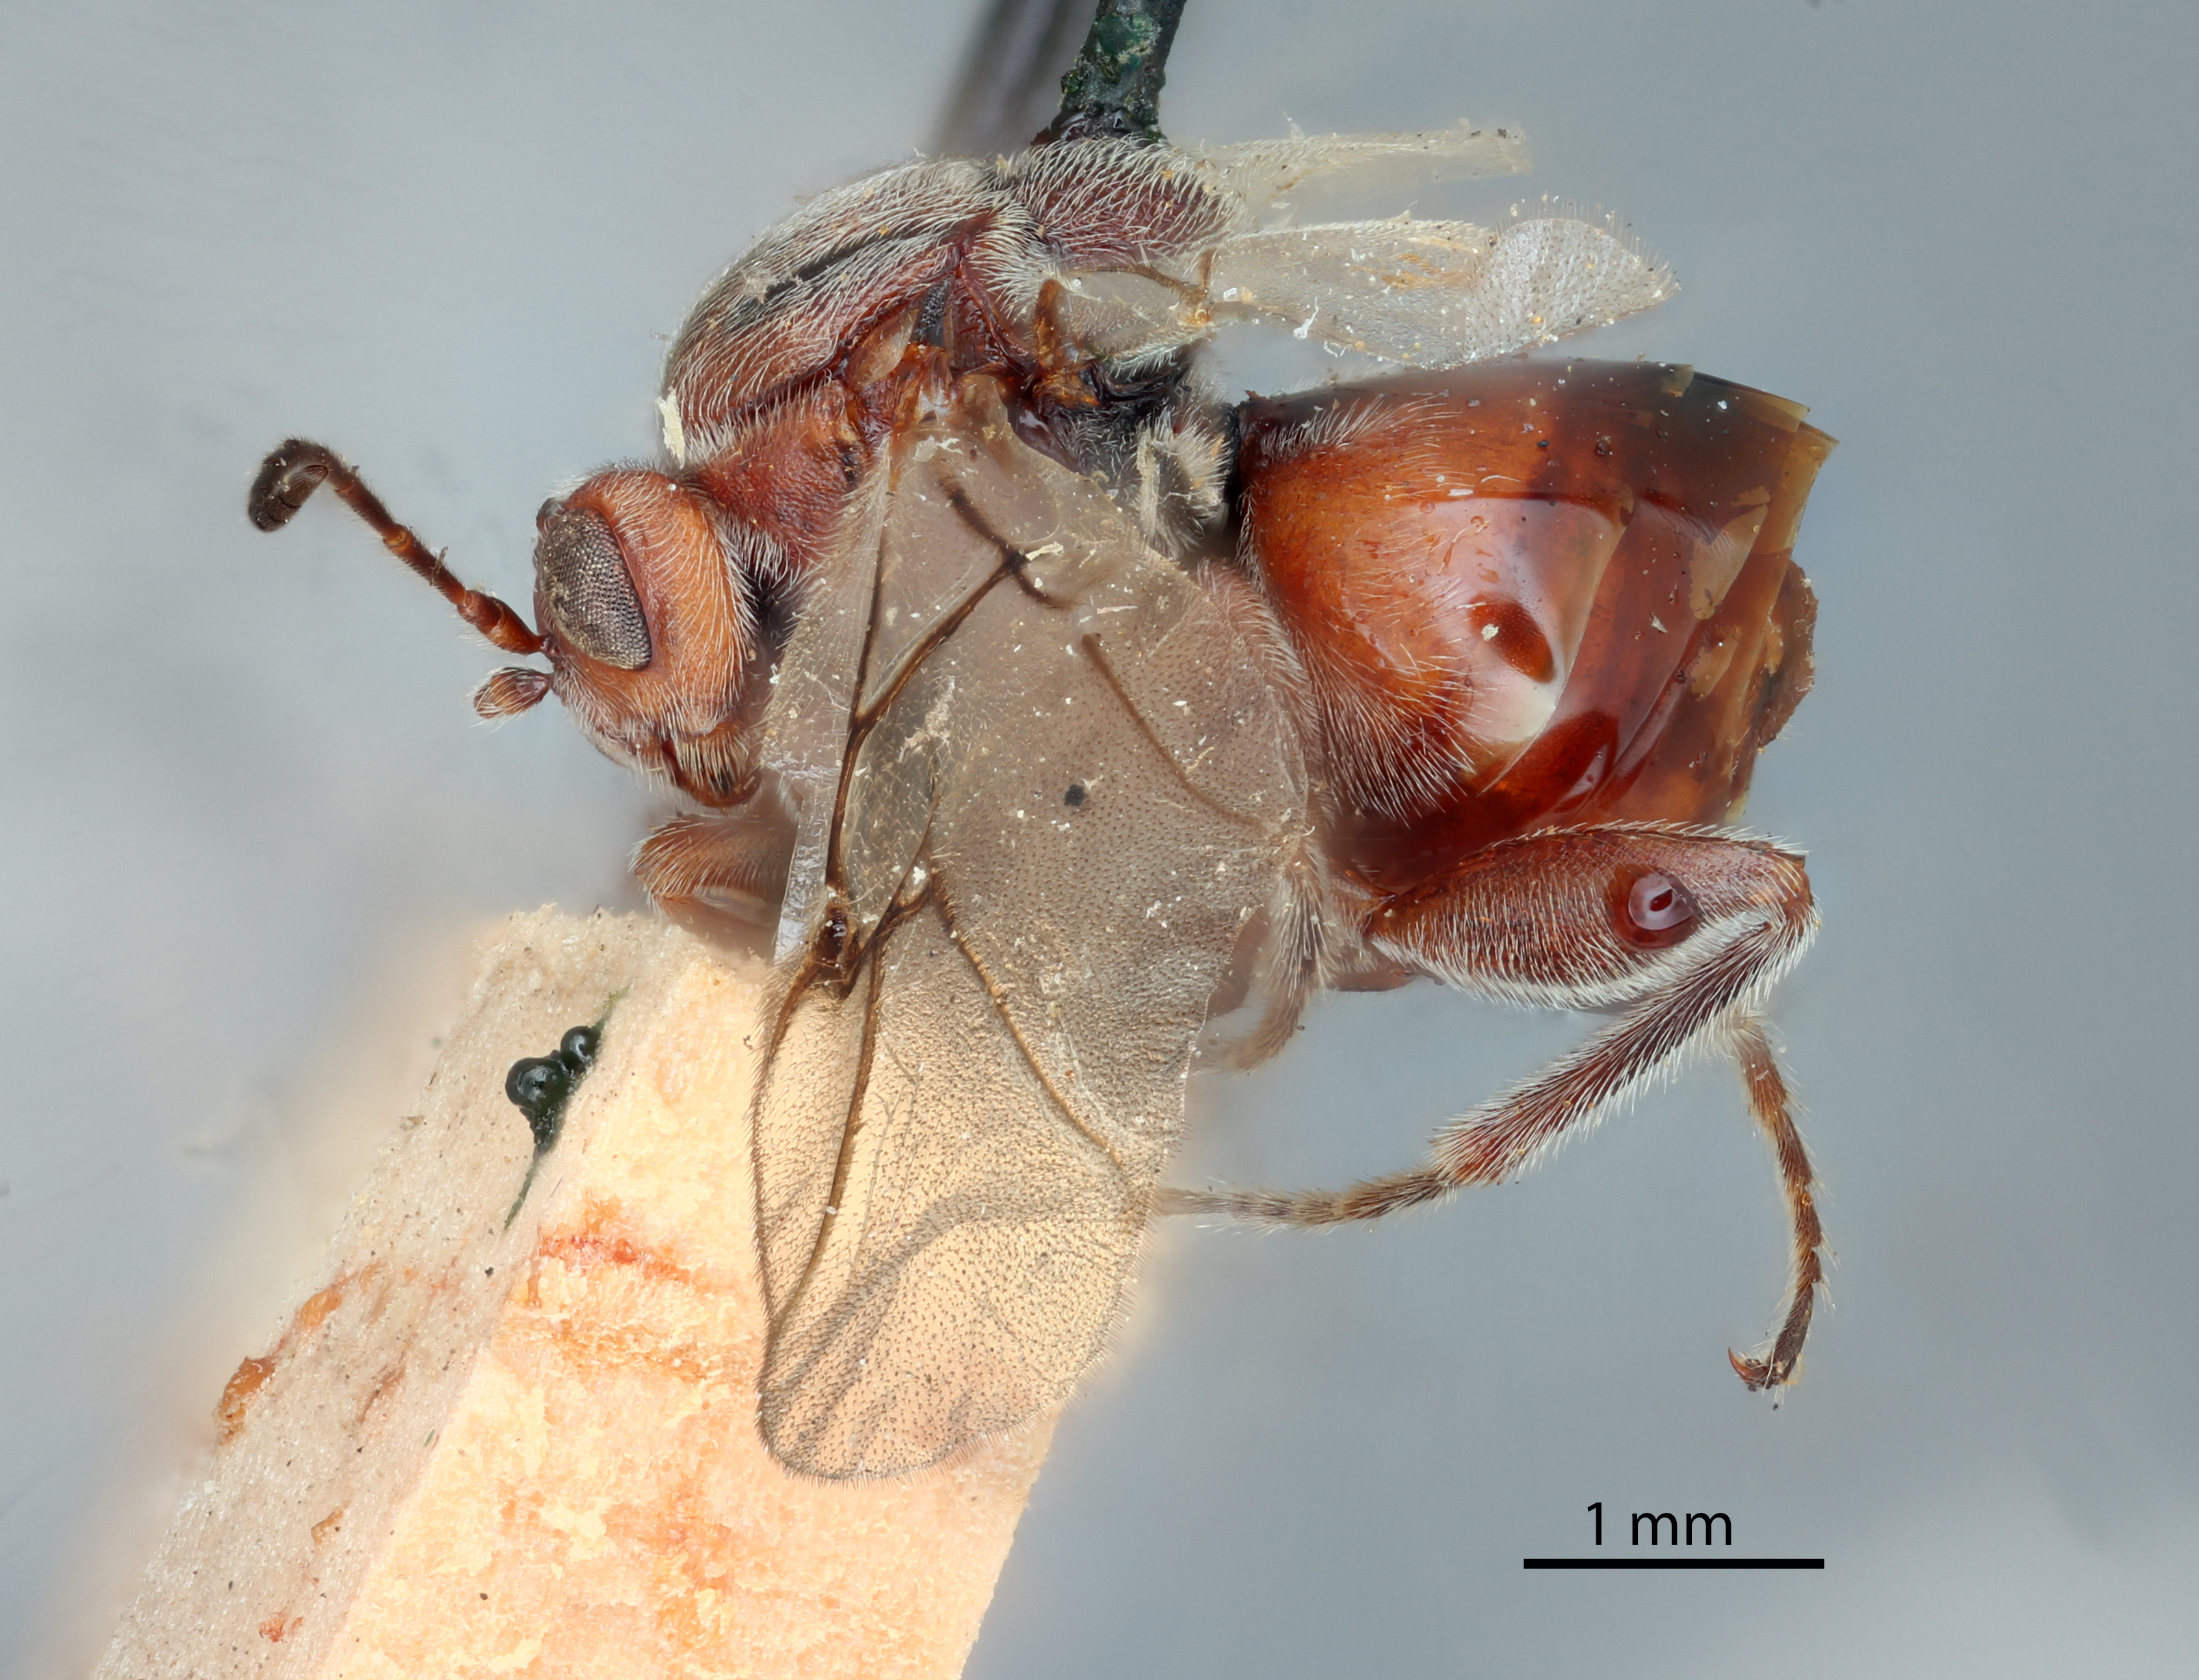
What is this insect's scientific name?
Disholcaspis brevinota
